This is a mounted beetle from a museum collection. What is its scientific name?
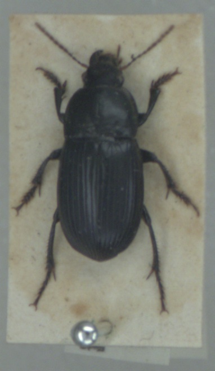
Harpalus serripes
